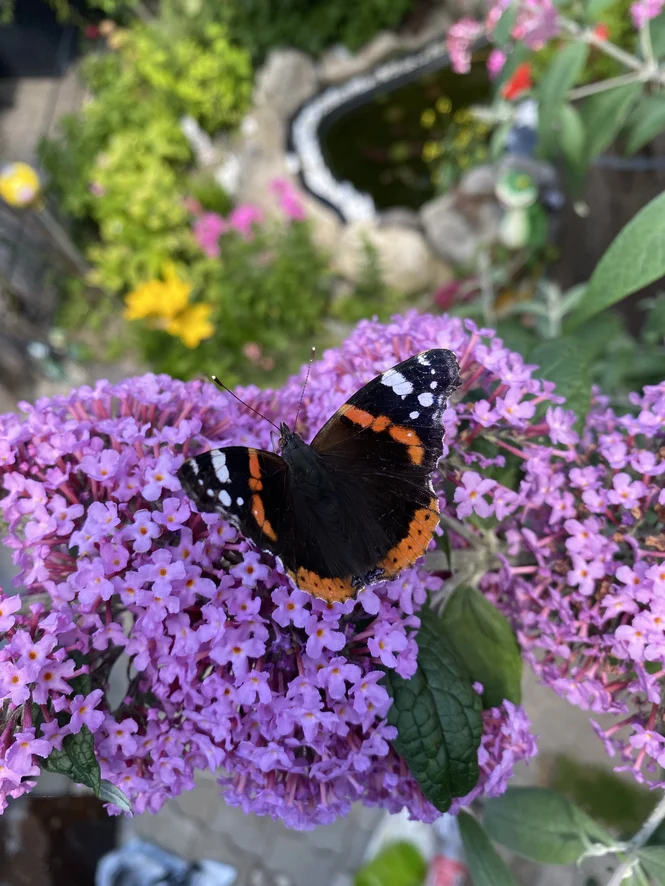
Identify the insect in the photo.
Vanessa atalanta
